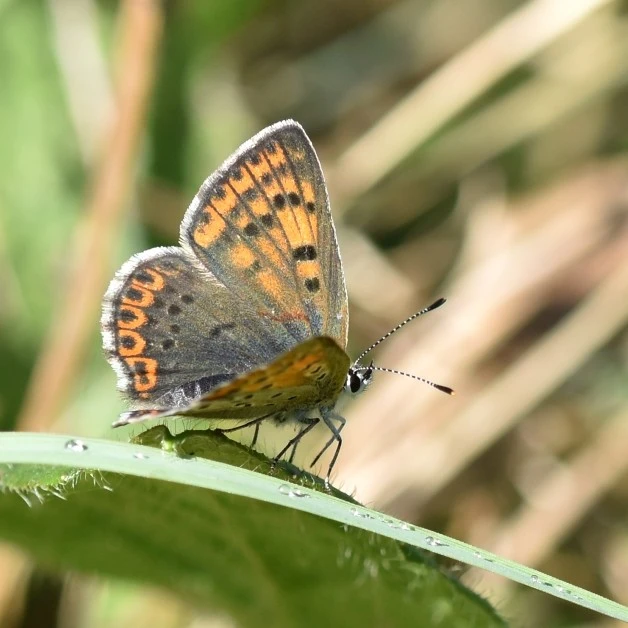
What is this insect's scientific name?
Lycaena tityrus (also Loweia tityrus)
